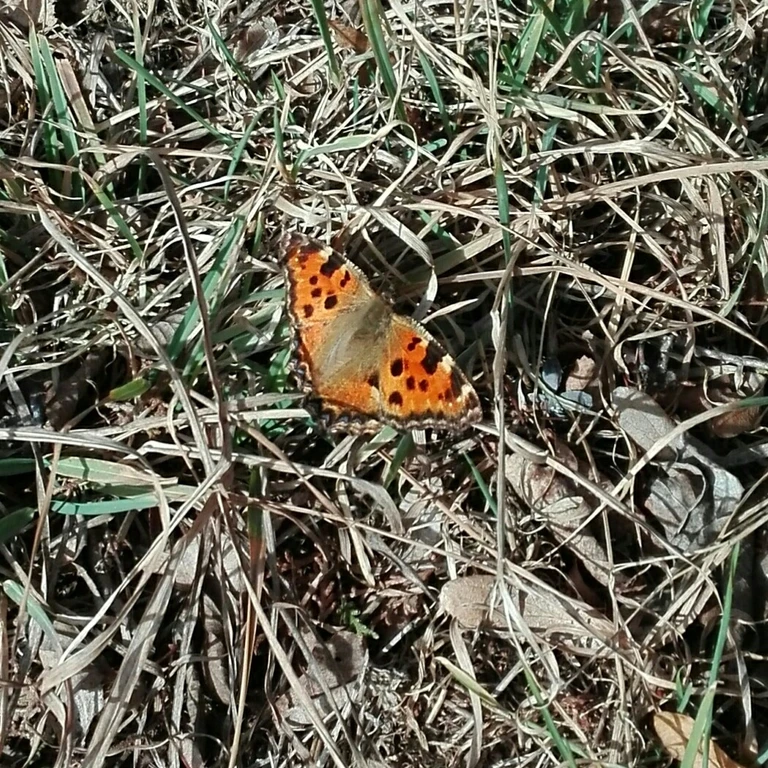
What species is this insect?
Nymphalis polychloros
